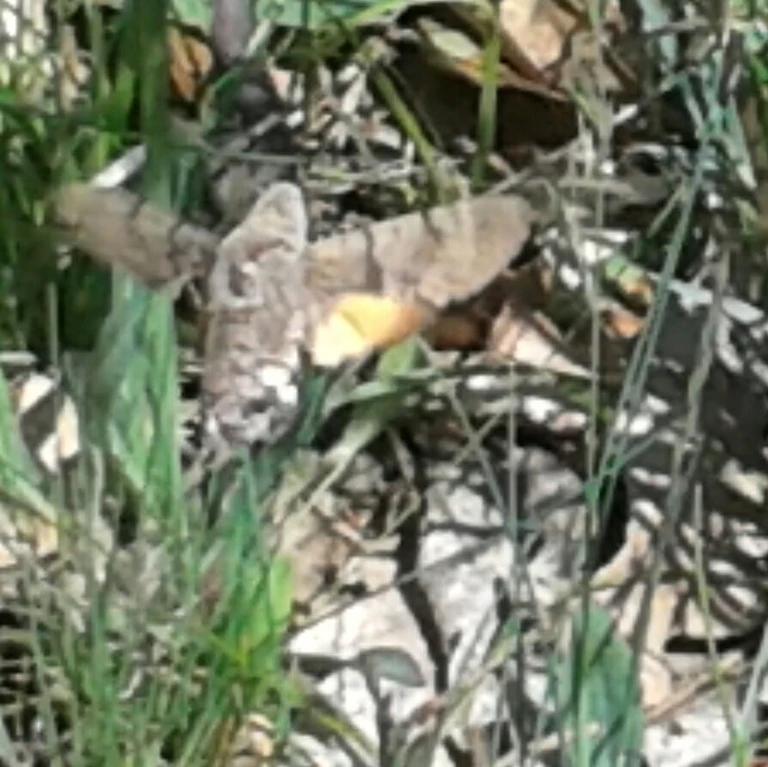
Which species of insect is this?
Macroglossum stellatarum
